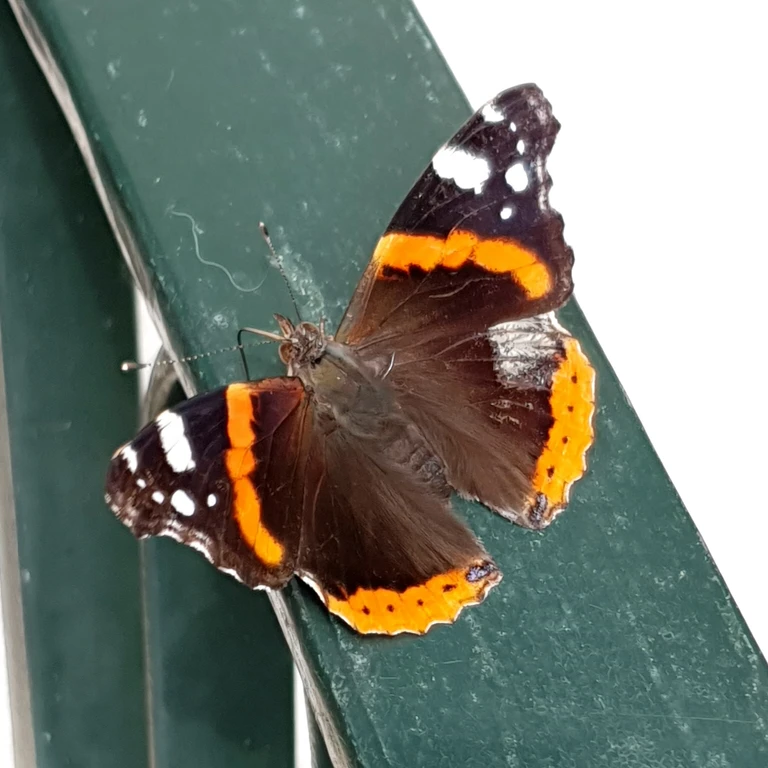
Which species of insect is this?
Vanessa atalanta
